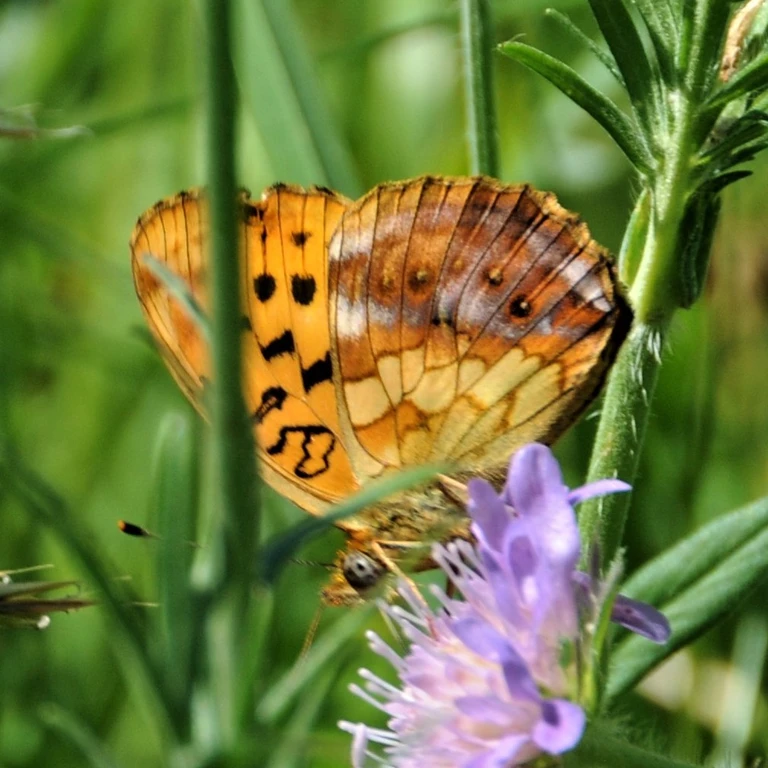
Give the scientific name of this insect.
Brenthis daphne
